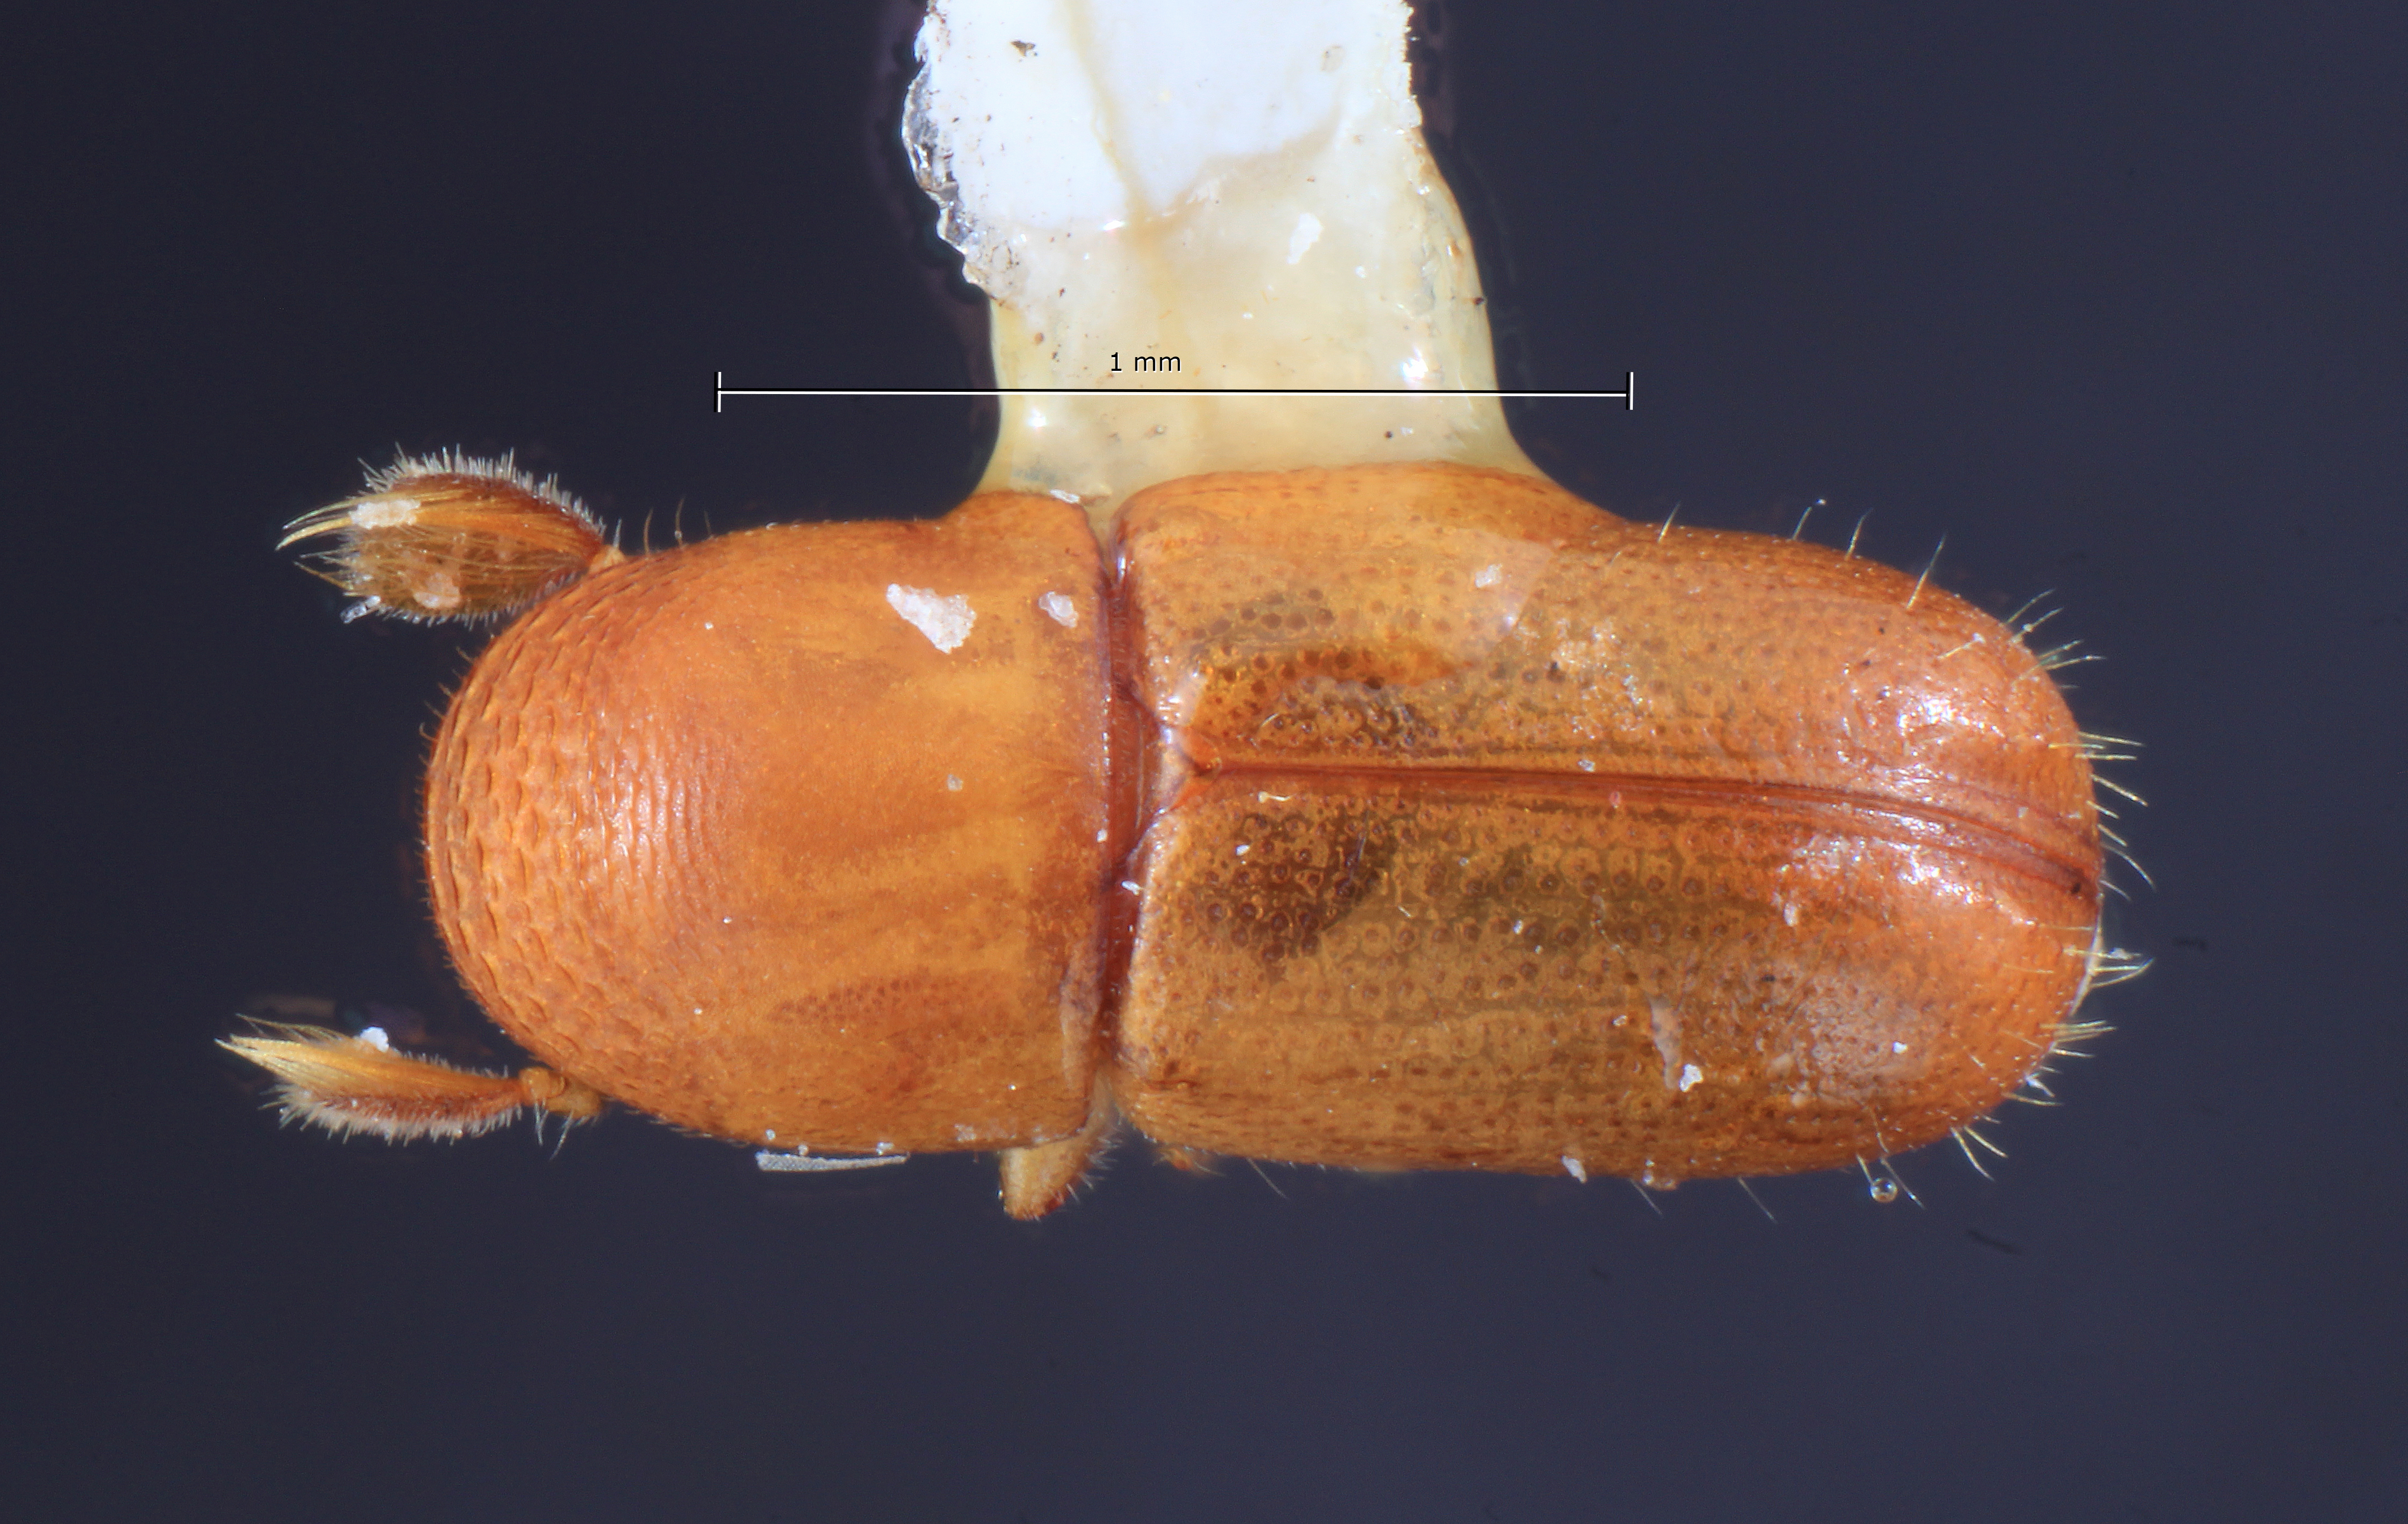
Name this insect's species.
Corthylocurus mexicanus
